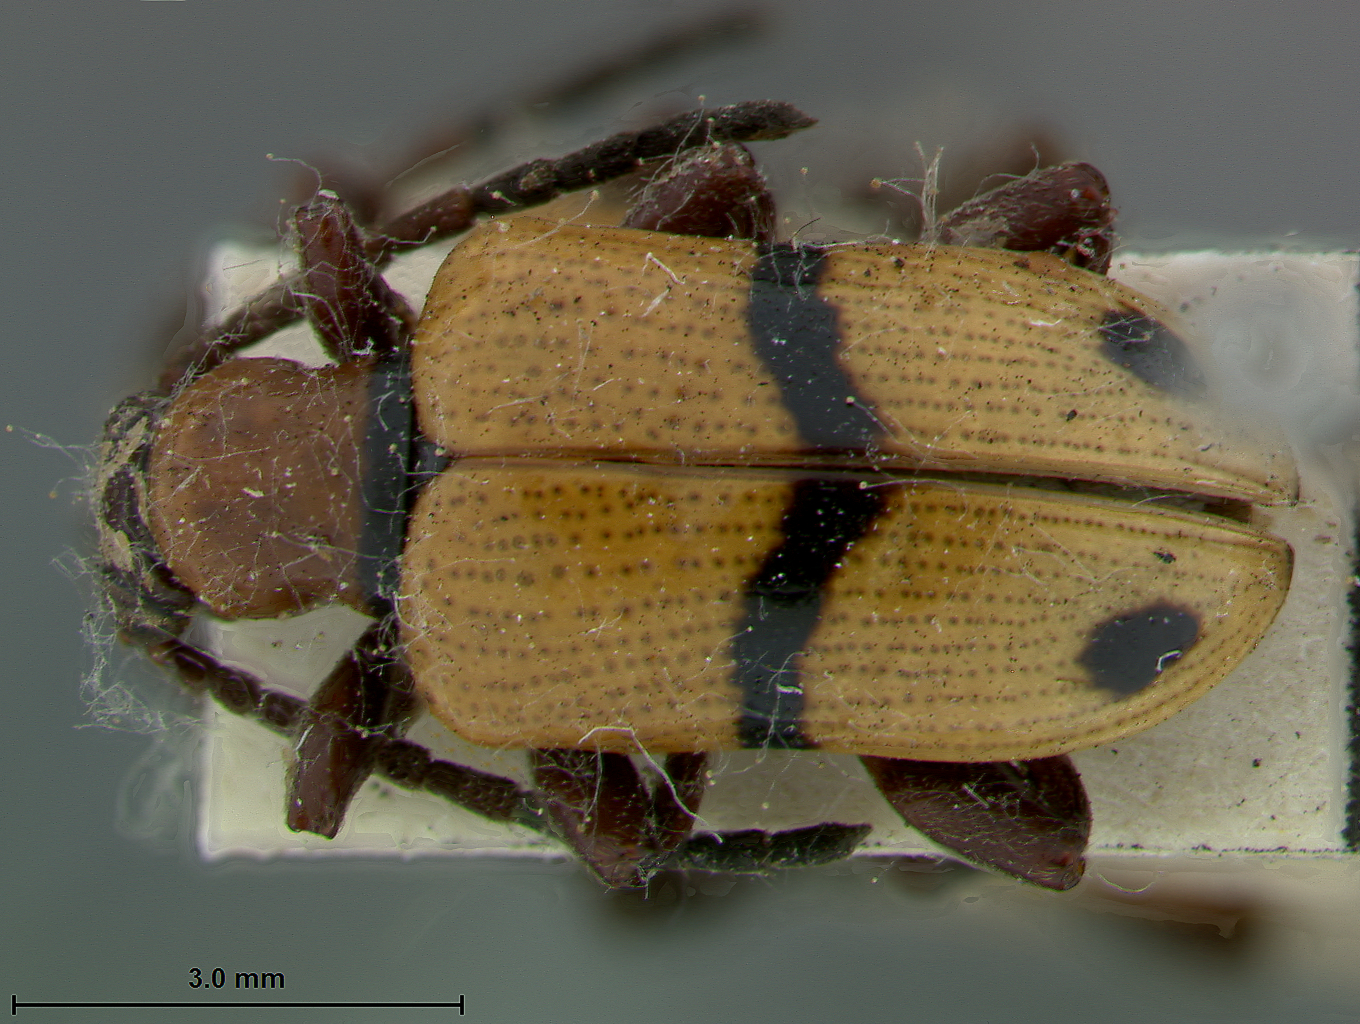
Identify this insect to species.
Crioceris fasciatipennis
